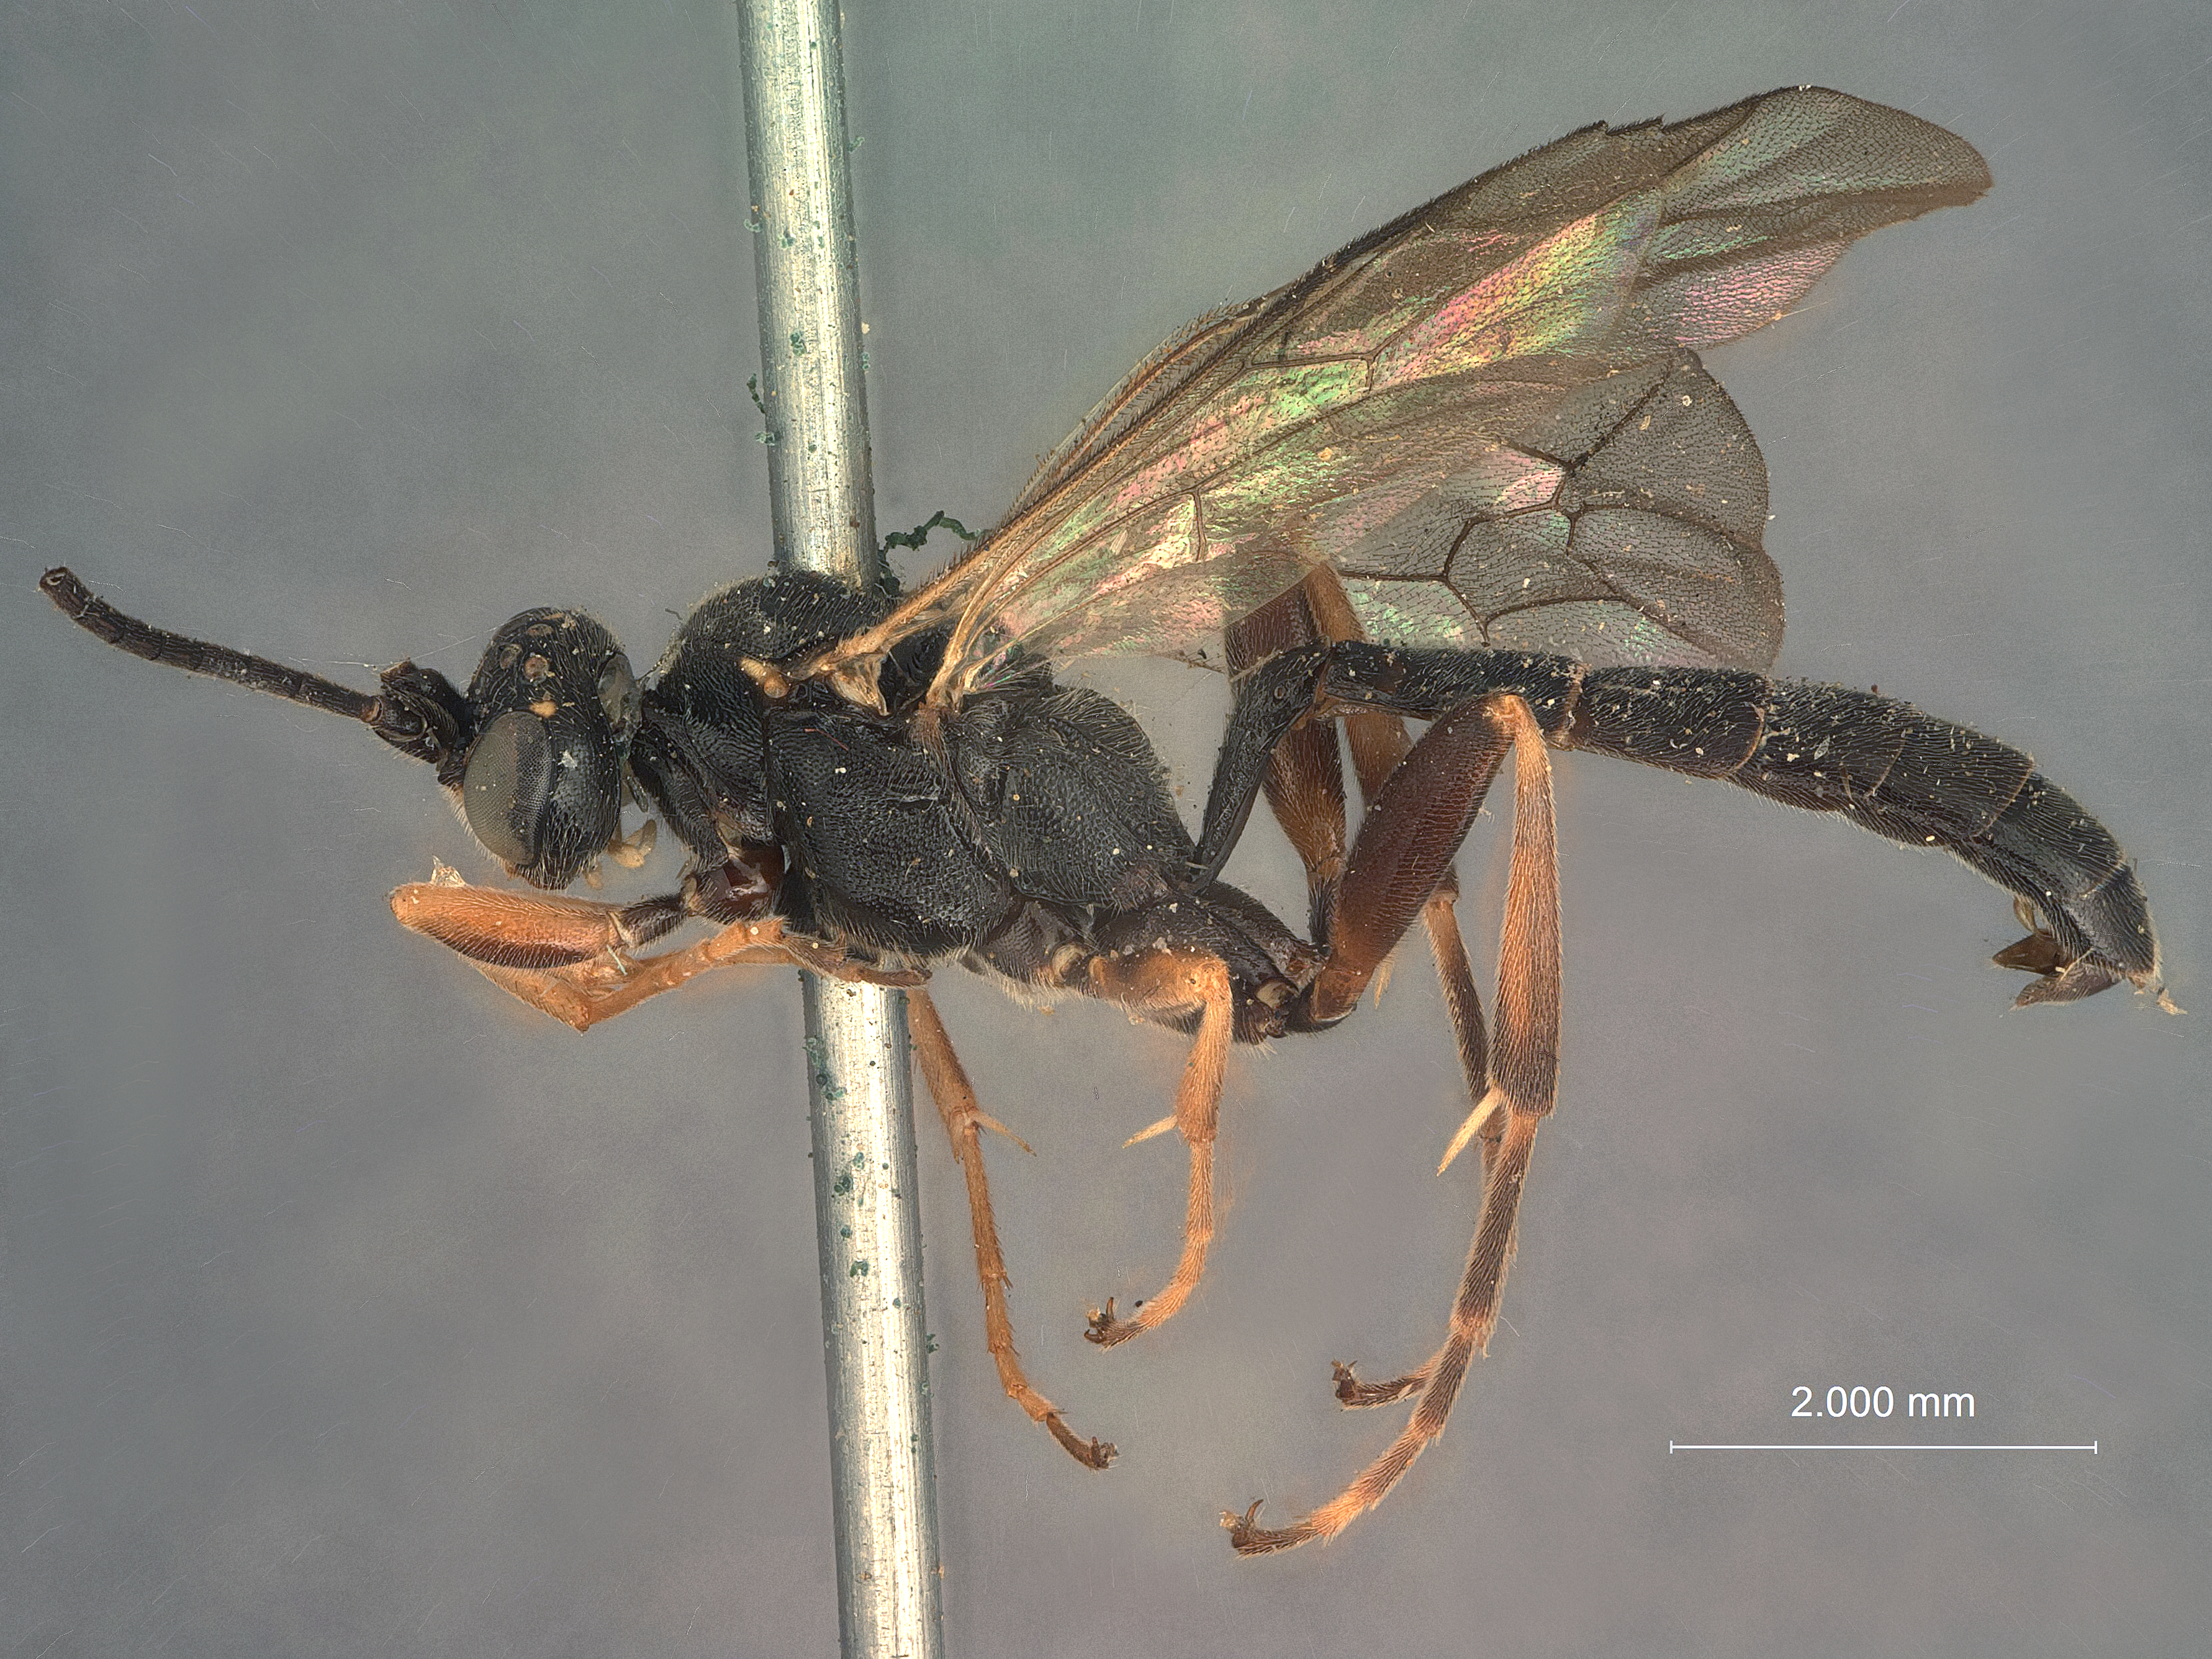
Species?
Cratichneumon alaskensis
